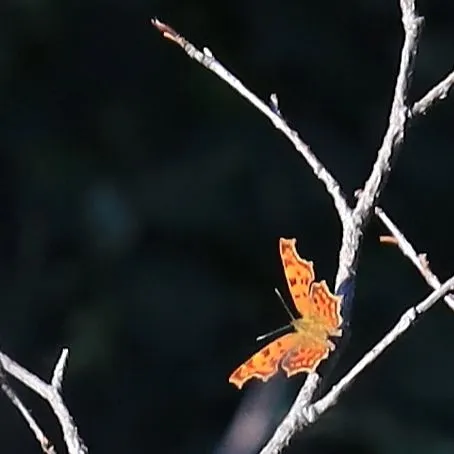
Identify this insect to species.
Polygonia c-album
